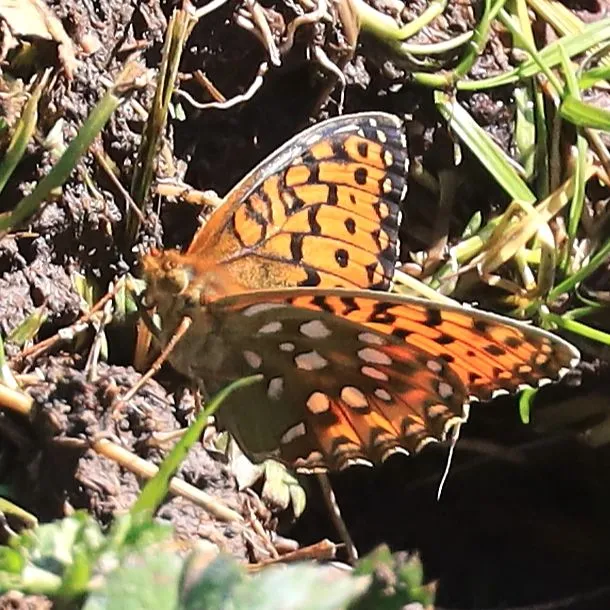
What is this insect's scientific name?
Speyeria aglaja
